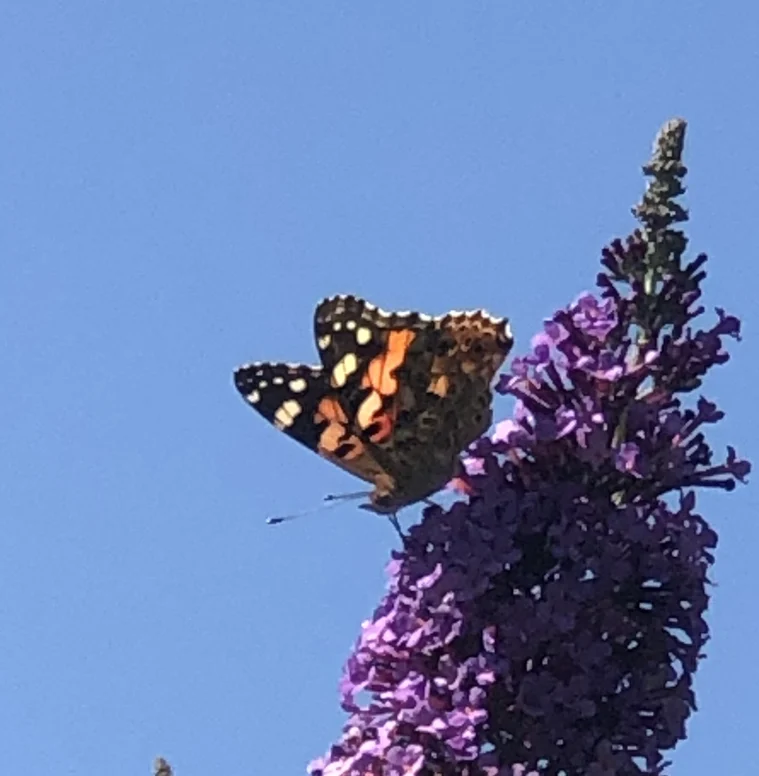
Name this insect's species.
Vanessa cardui
